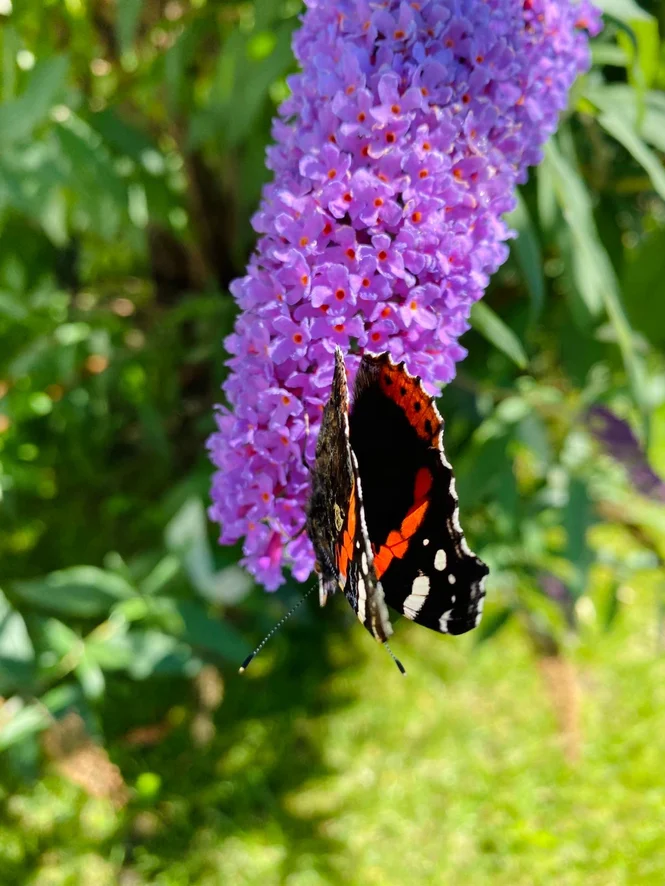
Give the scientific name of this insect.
Vanessa atalanta
